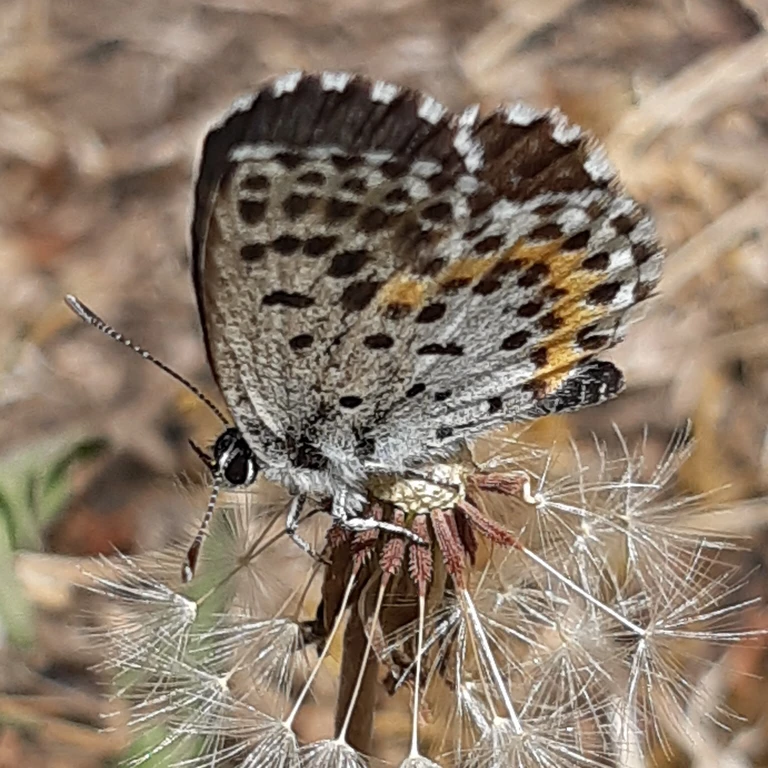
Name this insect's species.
Scolitantides orion
